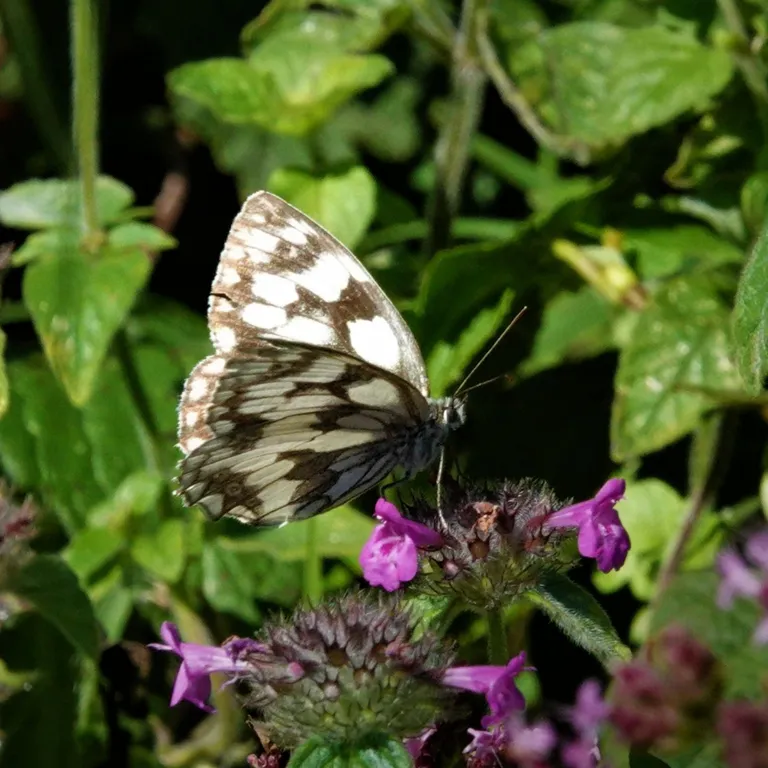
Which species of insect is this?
Melanargia galathea
